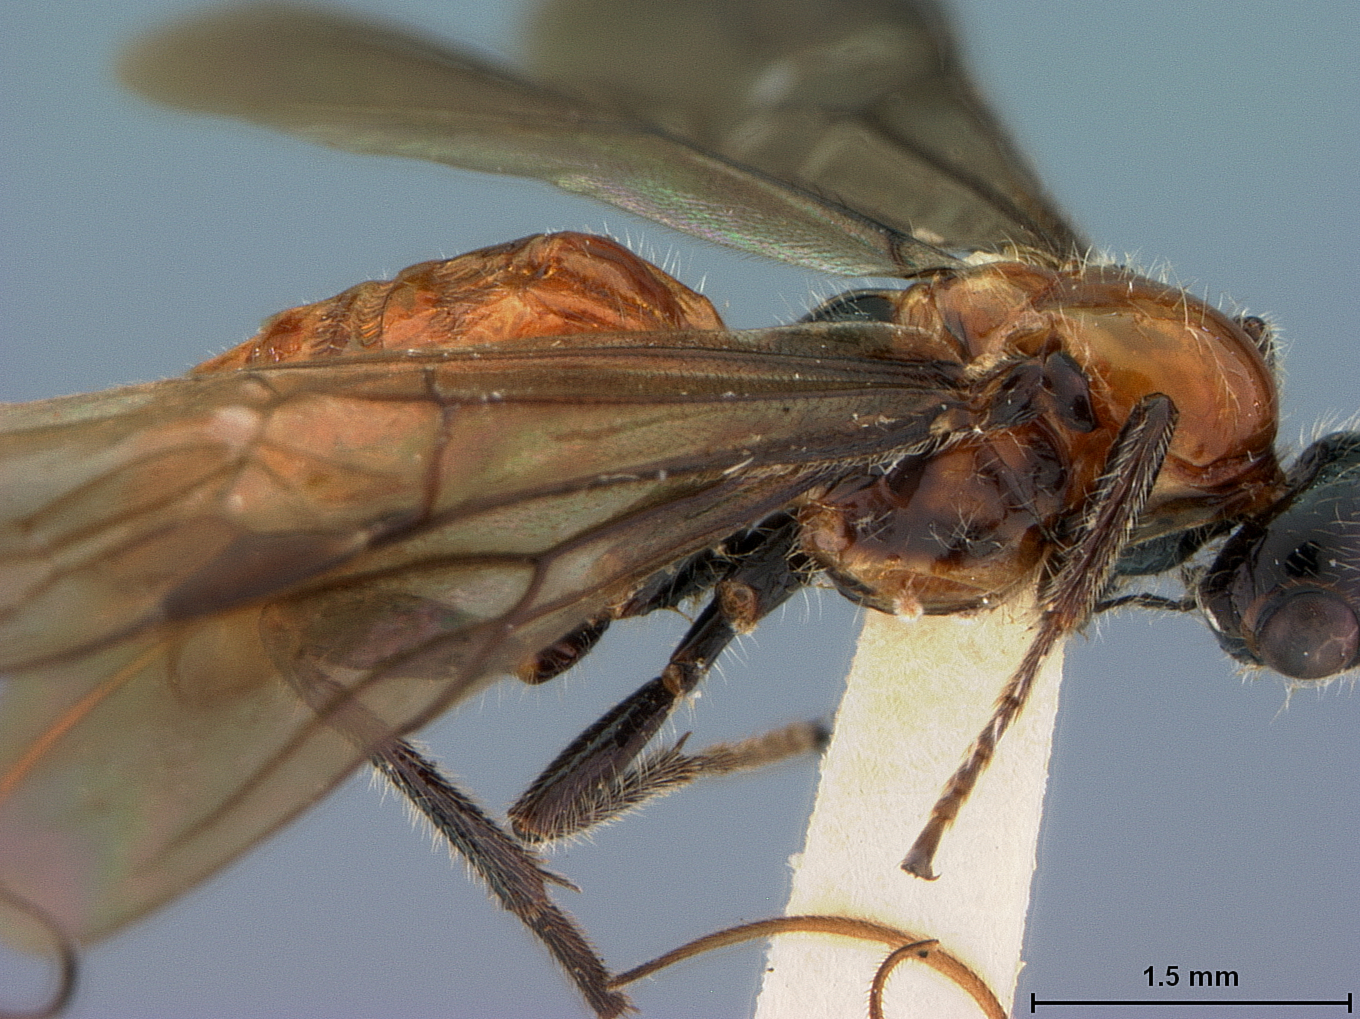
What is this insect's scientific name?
Vipio moneilemae
